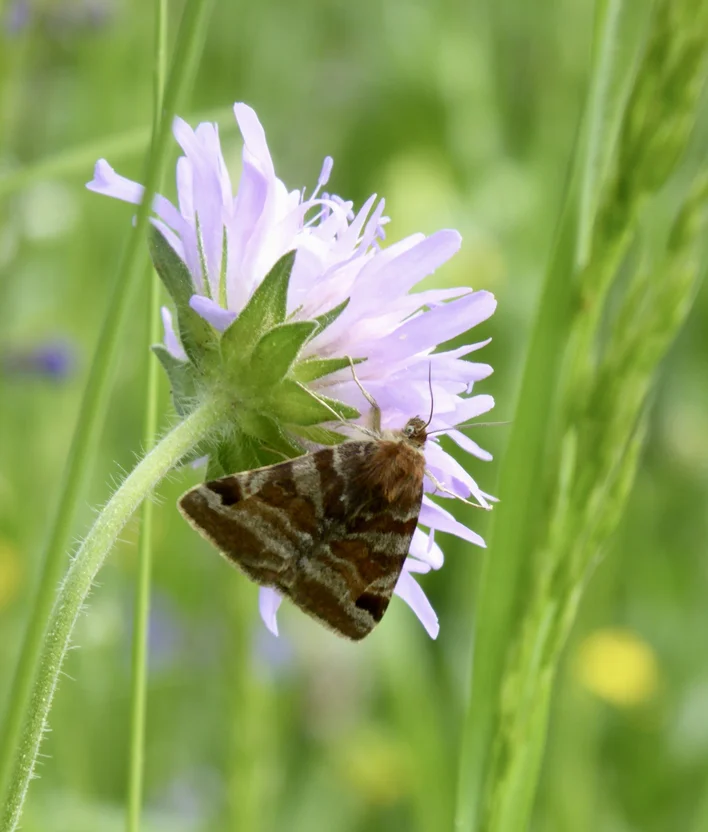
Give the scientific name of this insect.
Euclidia glyphica
